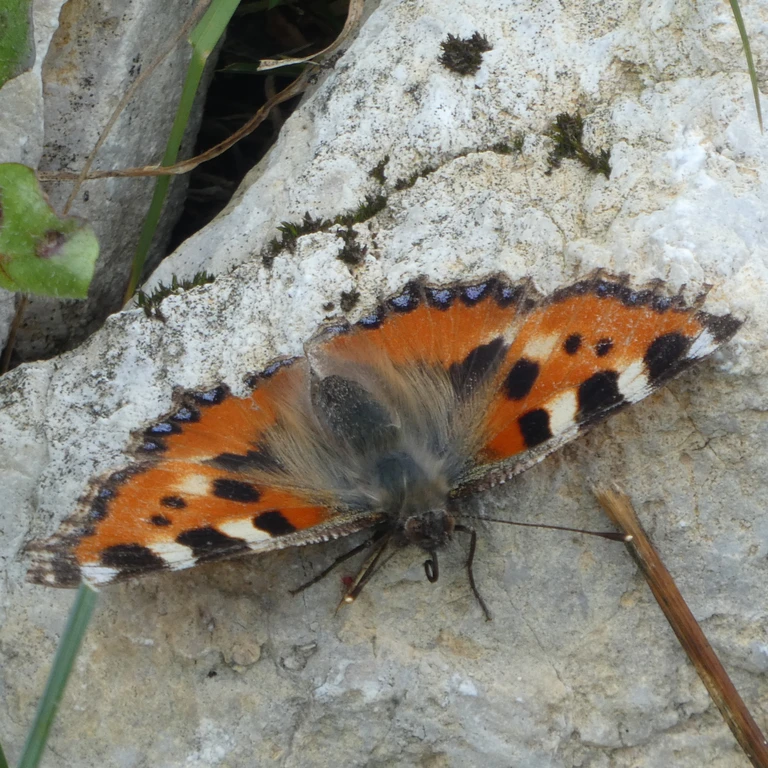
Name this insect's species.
Aglais urticae
